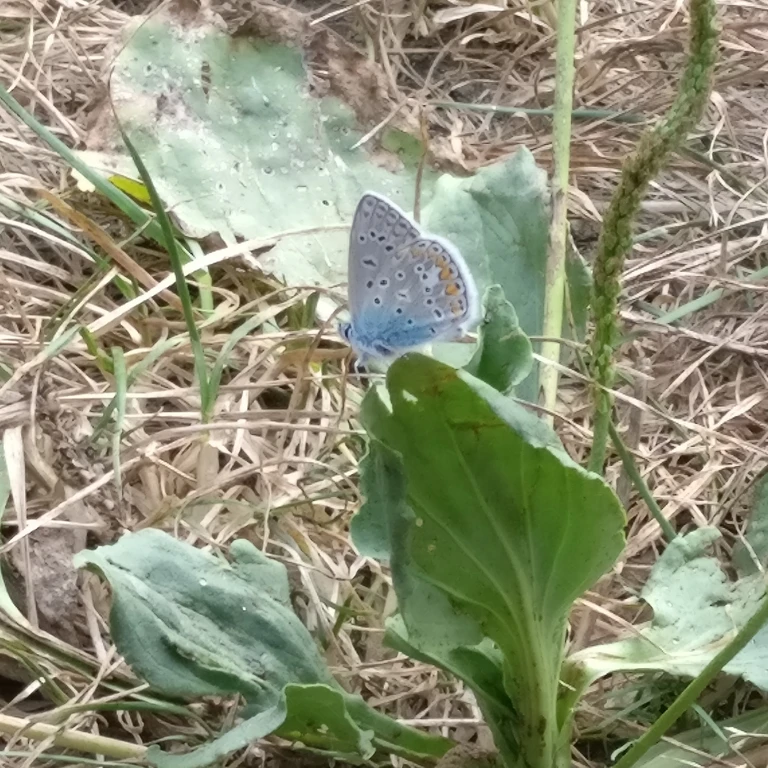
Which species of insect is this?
Polyommatus icarus
